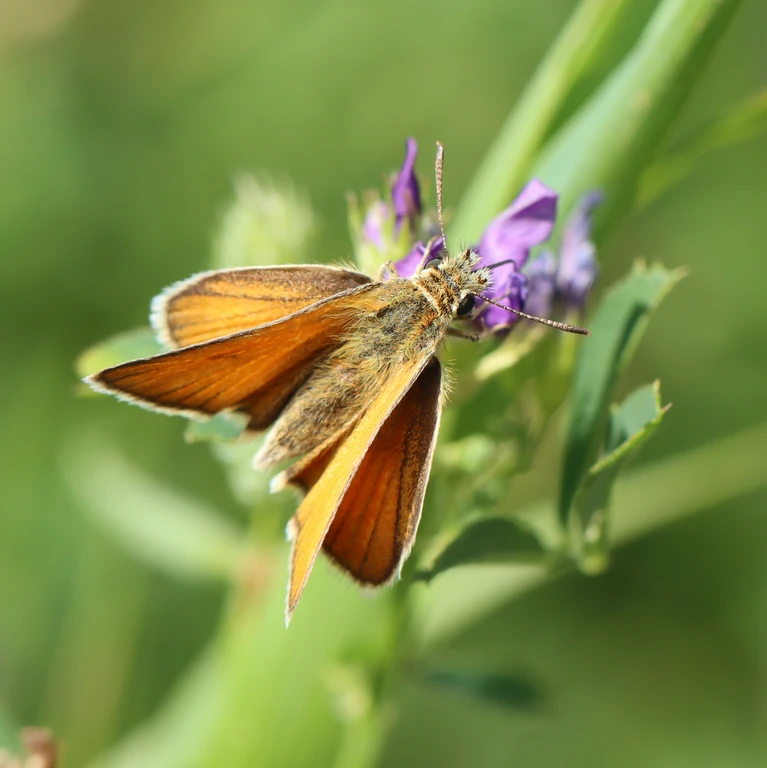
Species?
Thymelicus sylvestris
